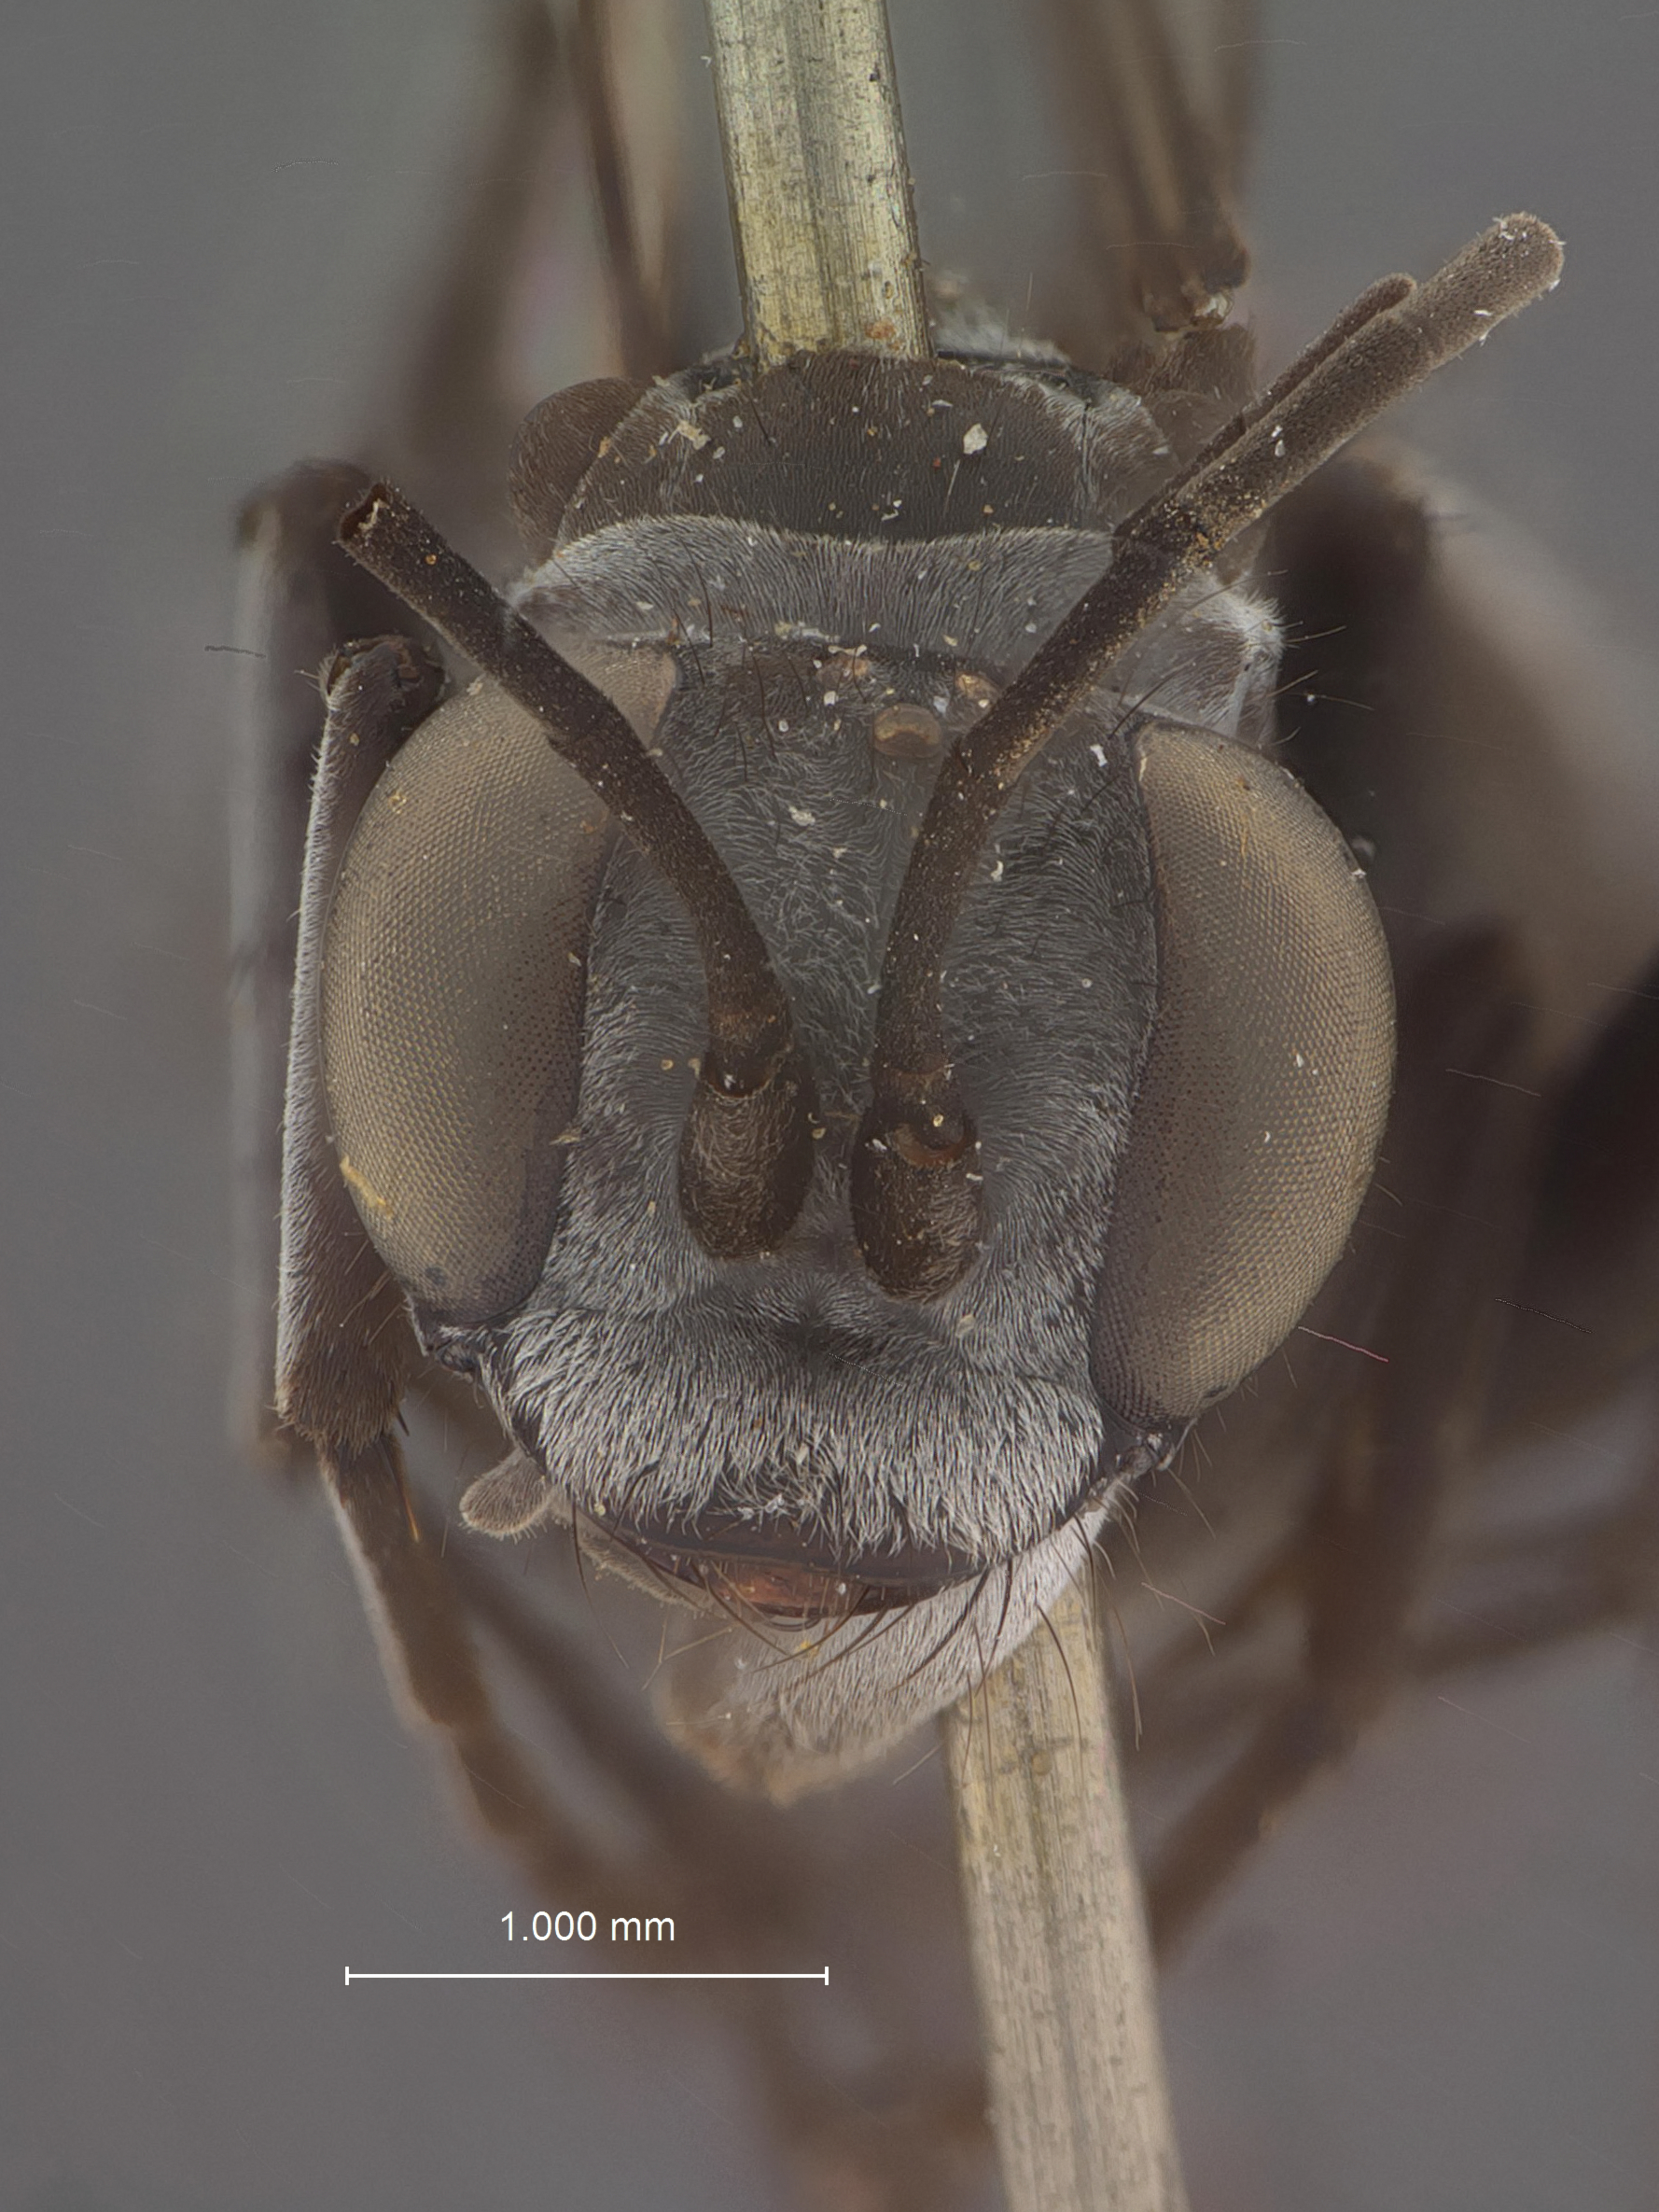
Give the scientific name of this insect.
Anoplius bakeri
